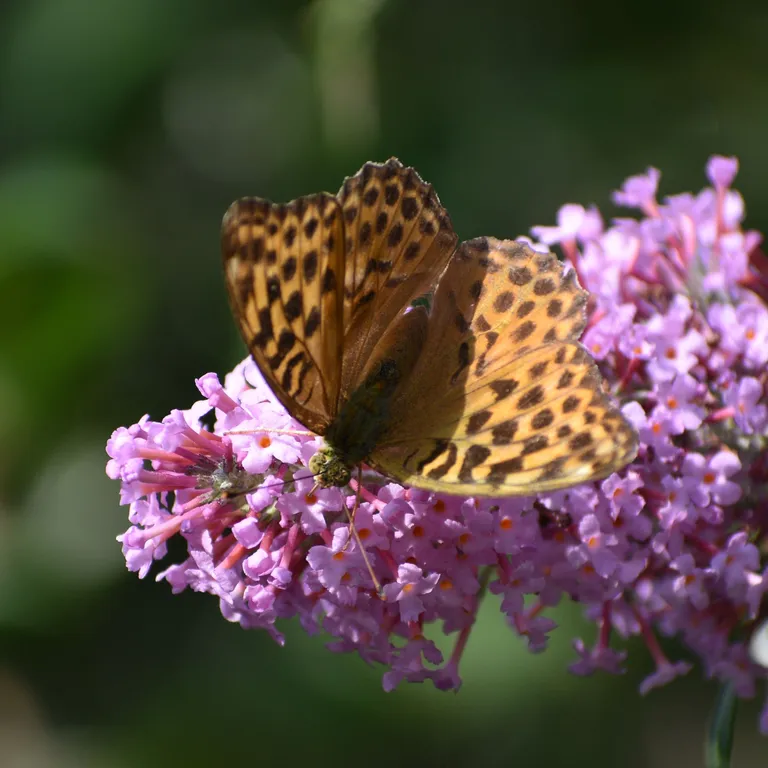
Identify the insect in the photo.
Argynnis paphia
